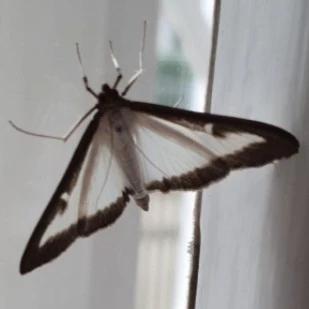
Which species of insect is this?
Cydalima perspectalis
